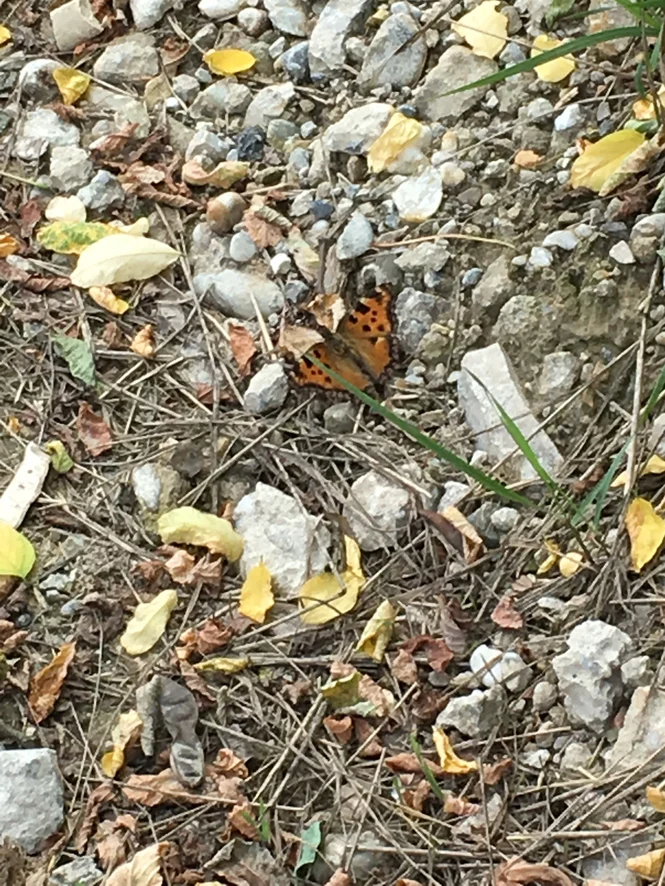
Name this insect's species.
Nymphalis polychloros
